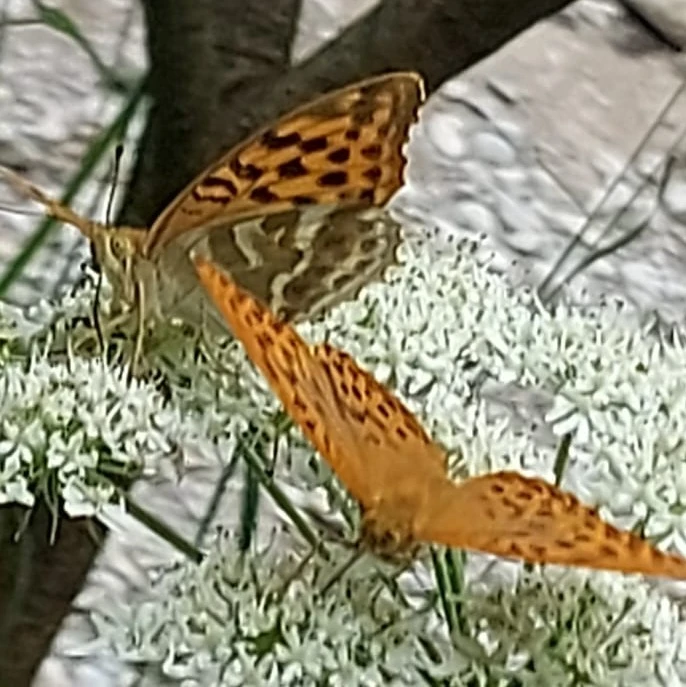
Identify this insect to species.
Argynnis paphia
